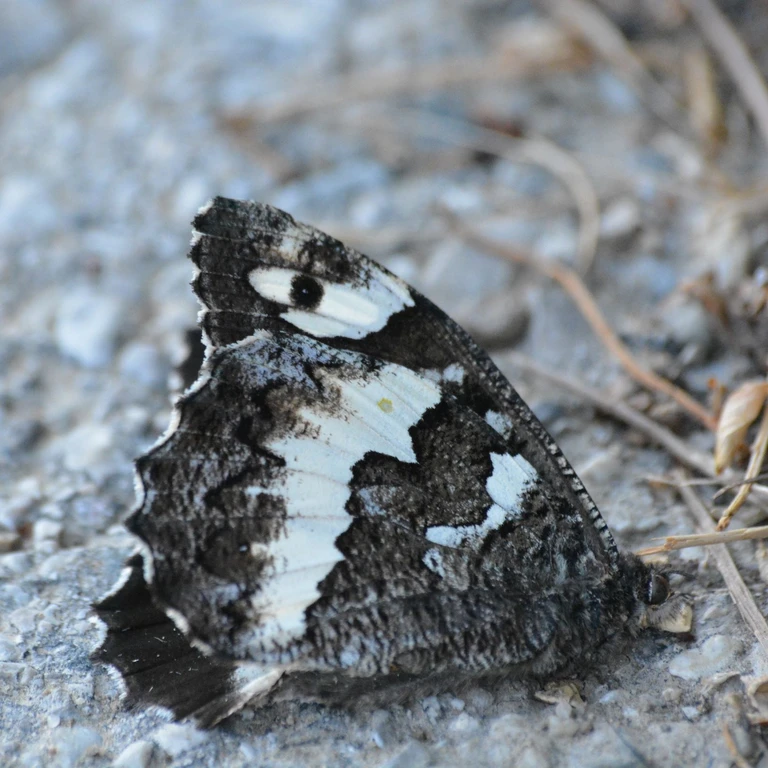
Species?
Brintesia circe
